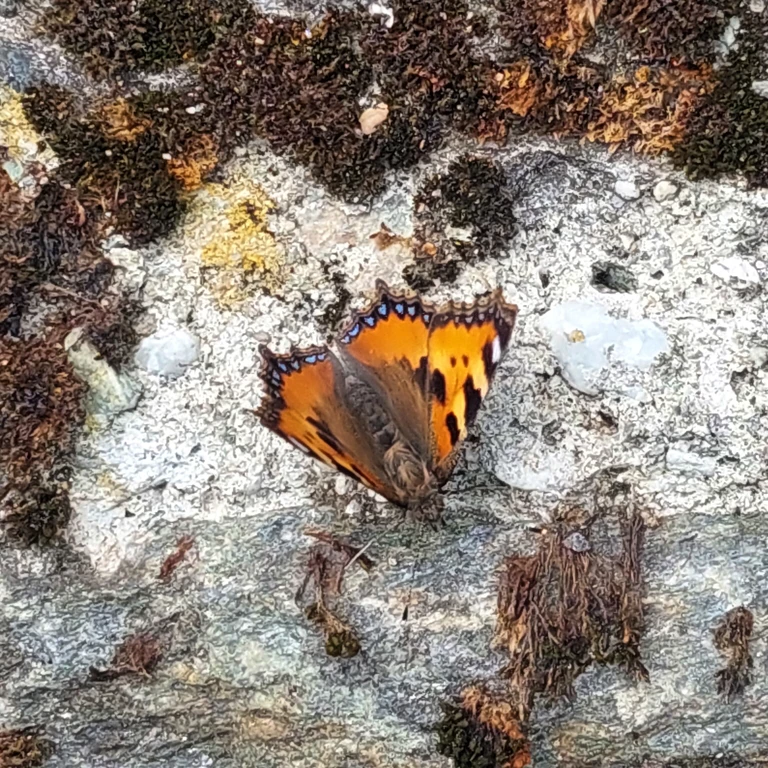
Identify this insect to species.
Aglais urticae
